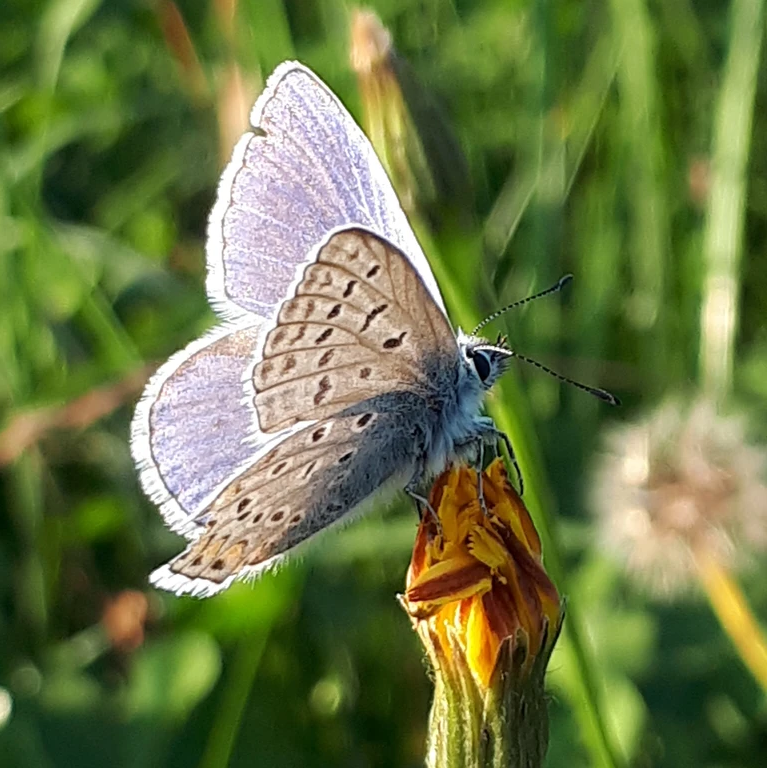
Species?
Polyommatus icarus
